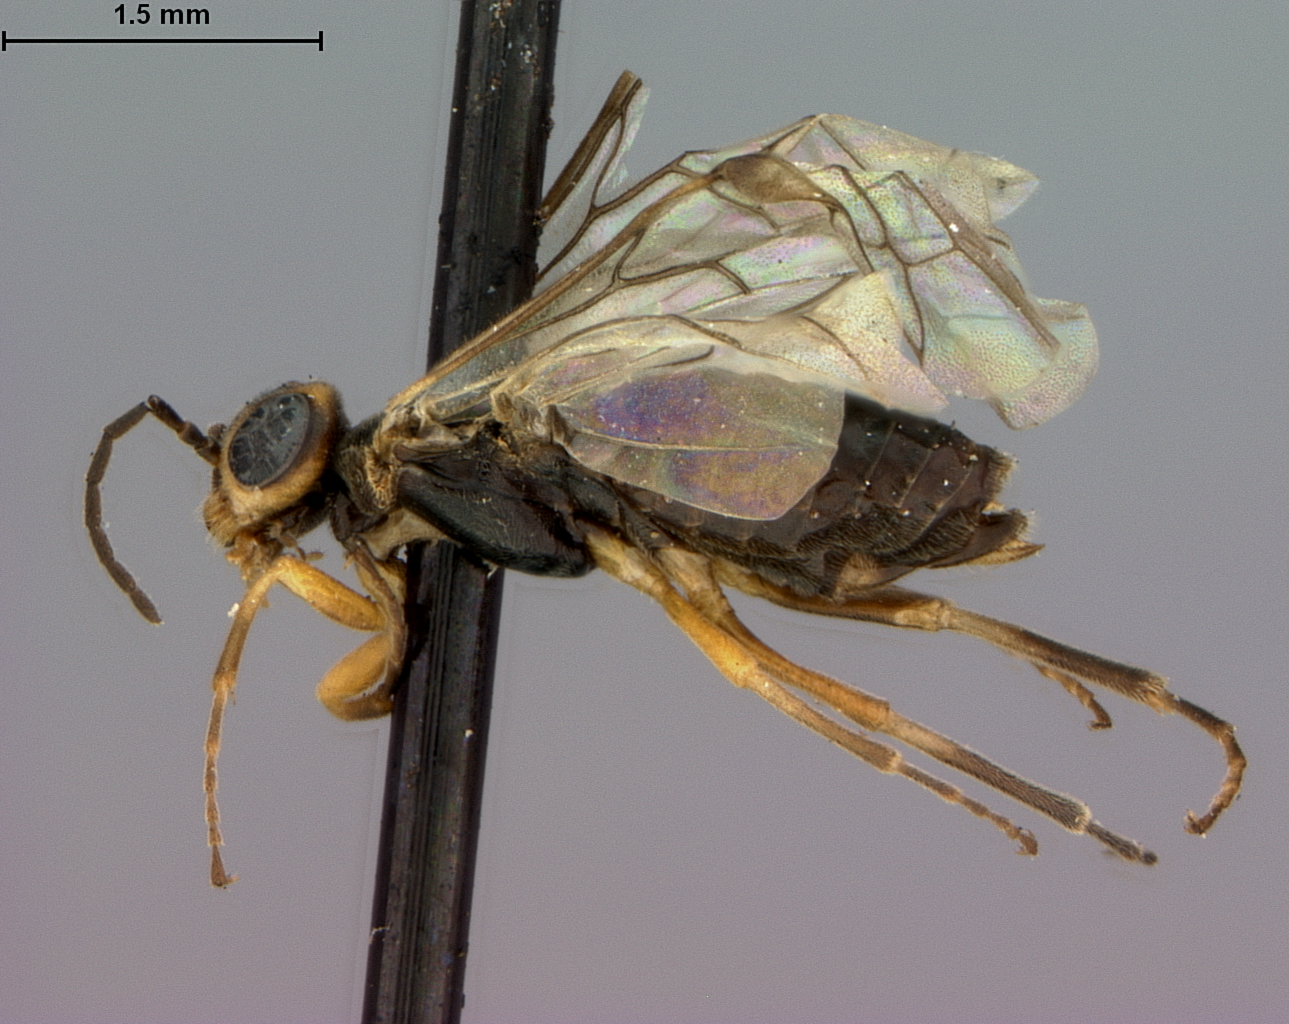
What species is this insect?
Hoplocampa californica
